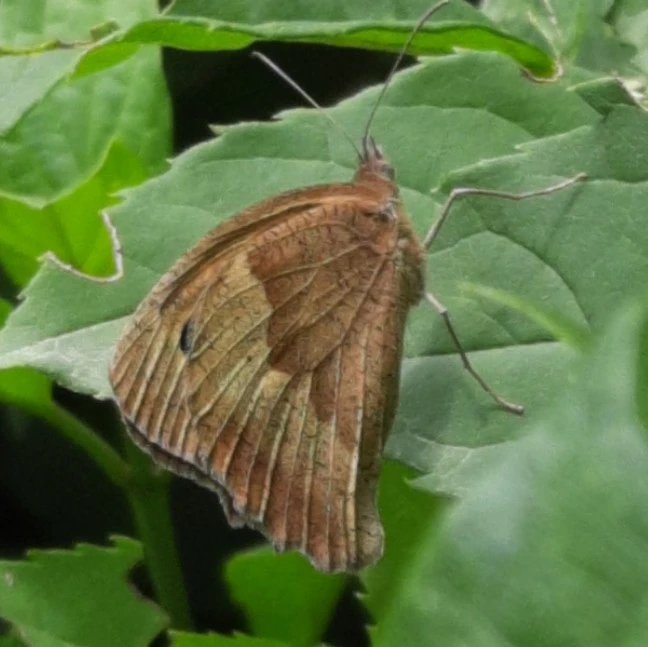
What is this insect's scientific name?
Maniola jurtina
